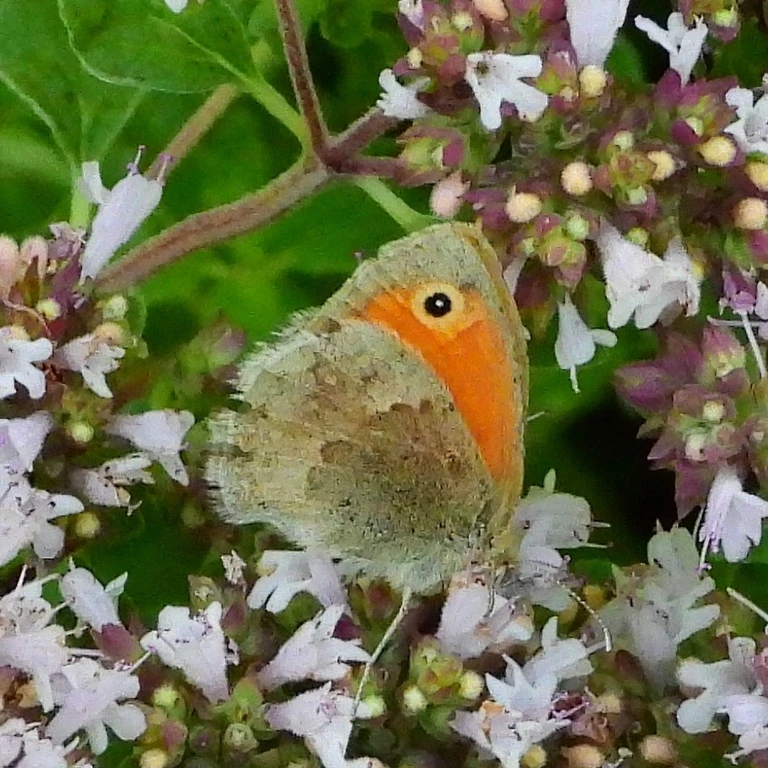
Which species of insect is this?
Coenonympha pamphilus
